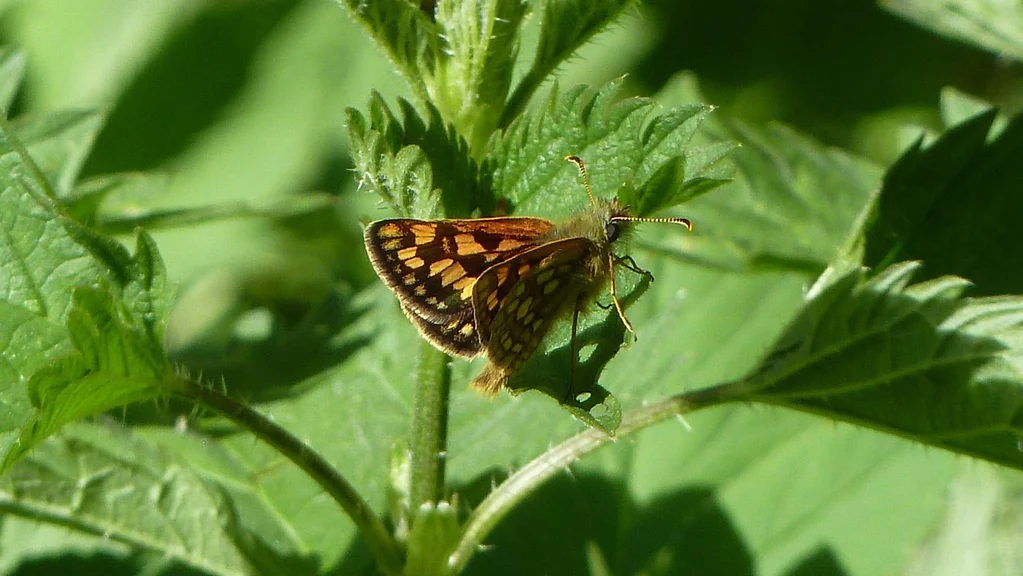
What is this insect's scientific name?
Carterocephalus palaemon
